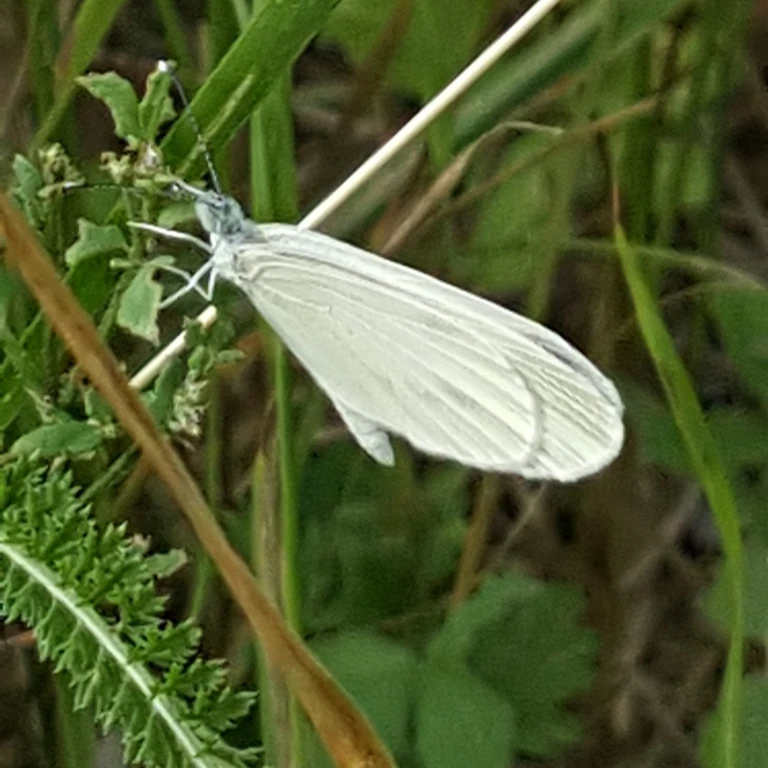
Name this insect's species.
Leptidea sinapis/juvernica
